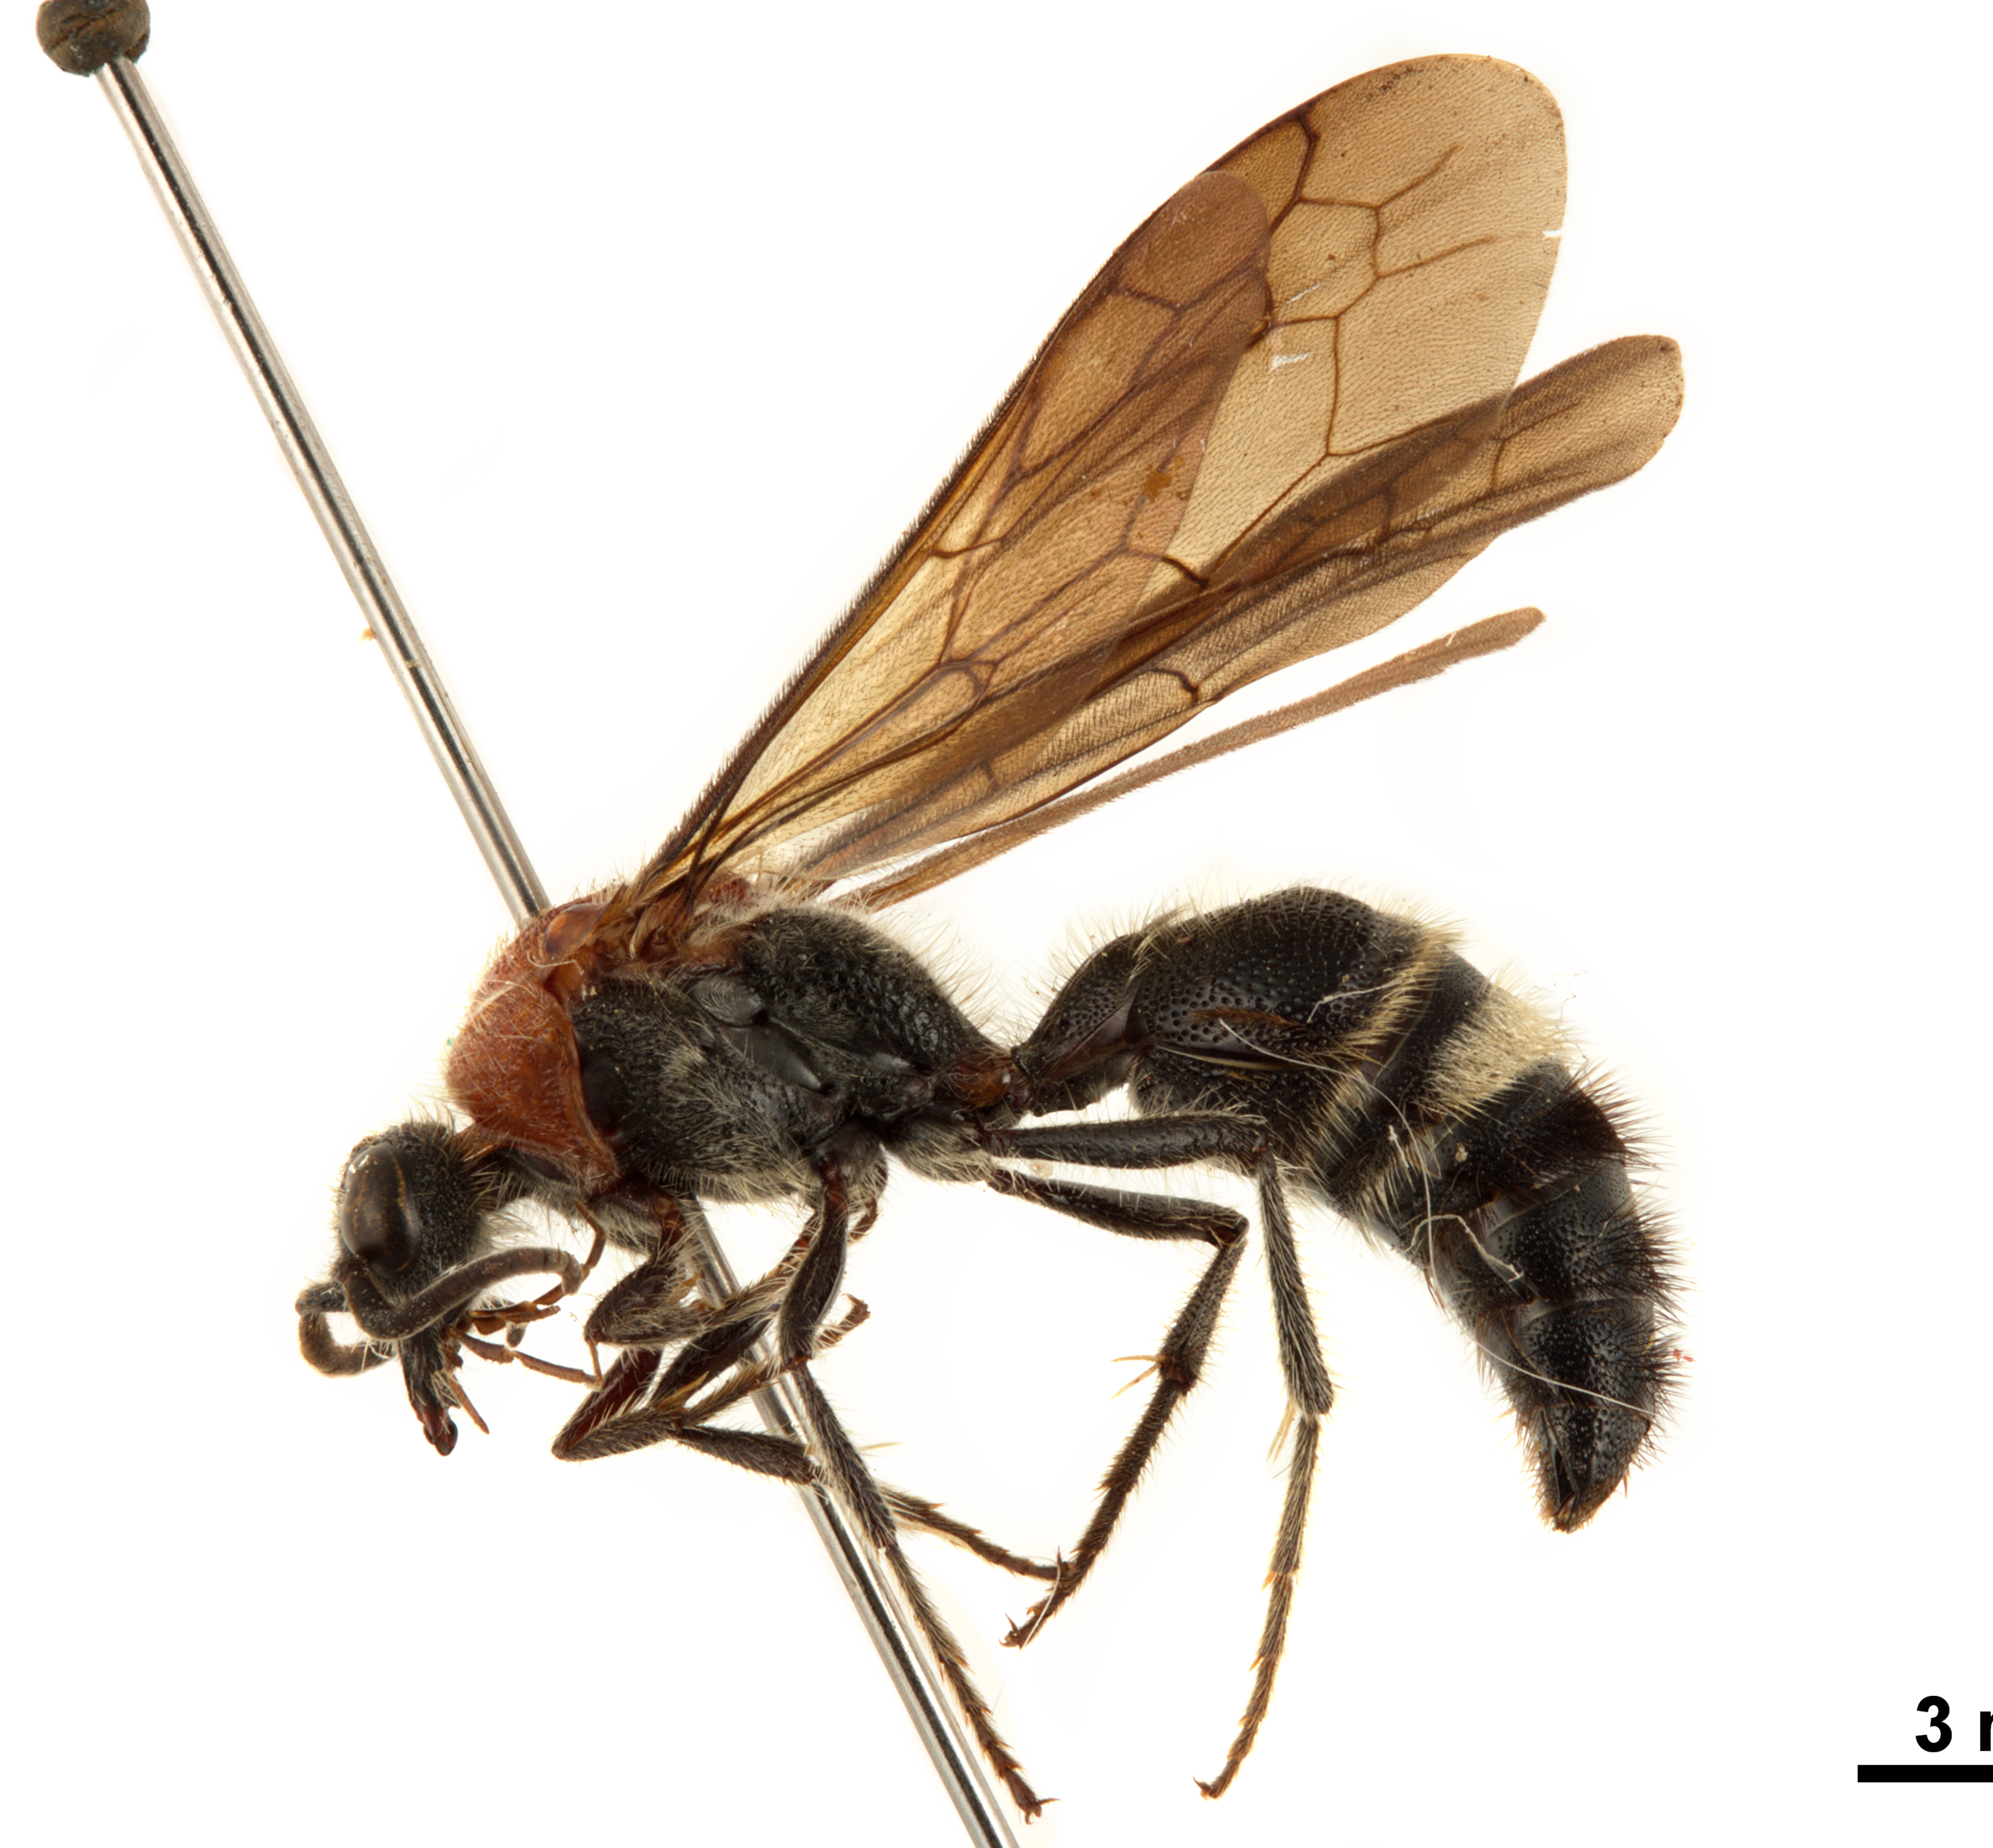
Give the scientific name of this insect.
Petersenidia rapa
